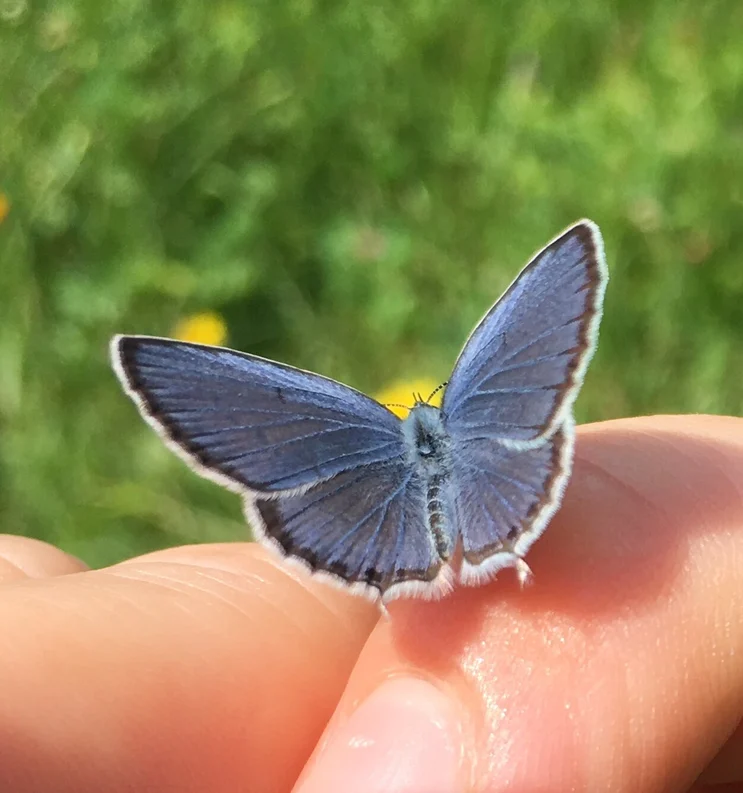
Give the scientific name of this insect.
Cupido argiades (also Elkalyce argiades)
